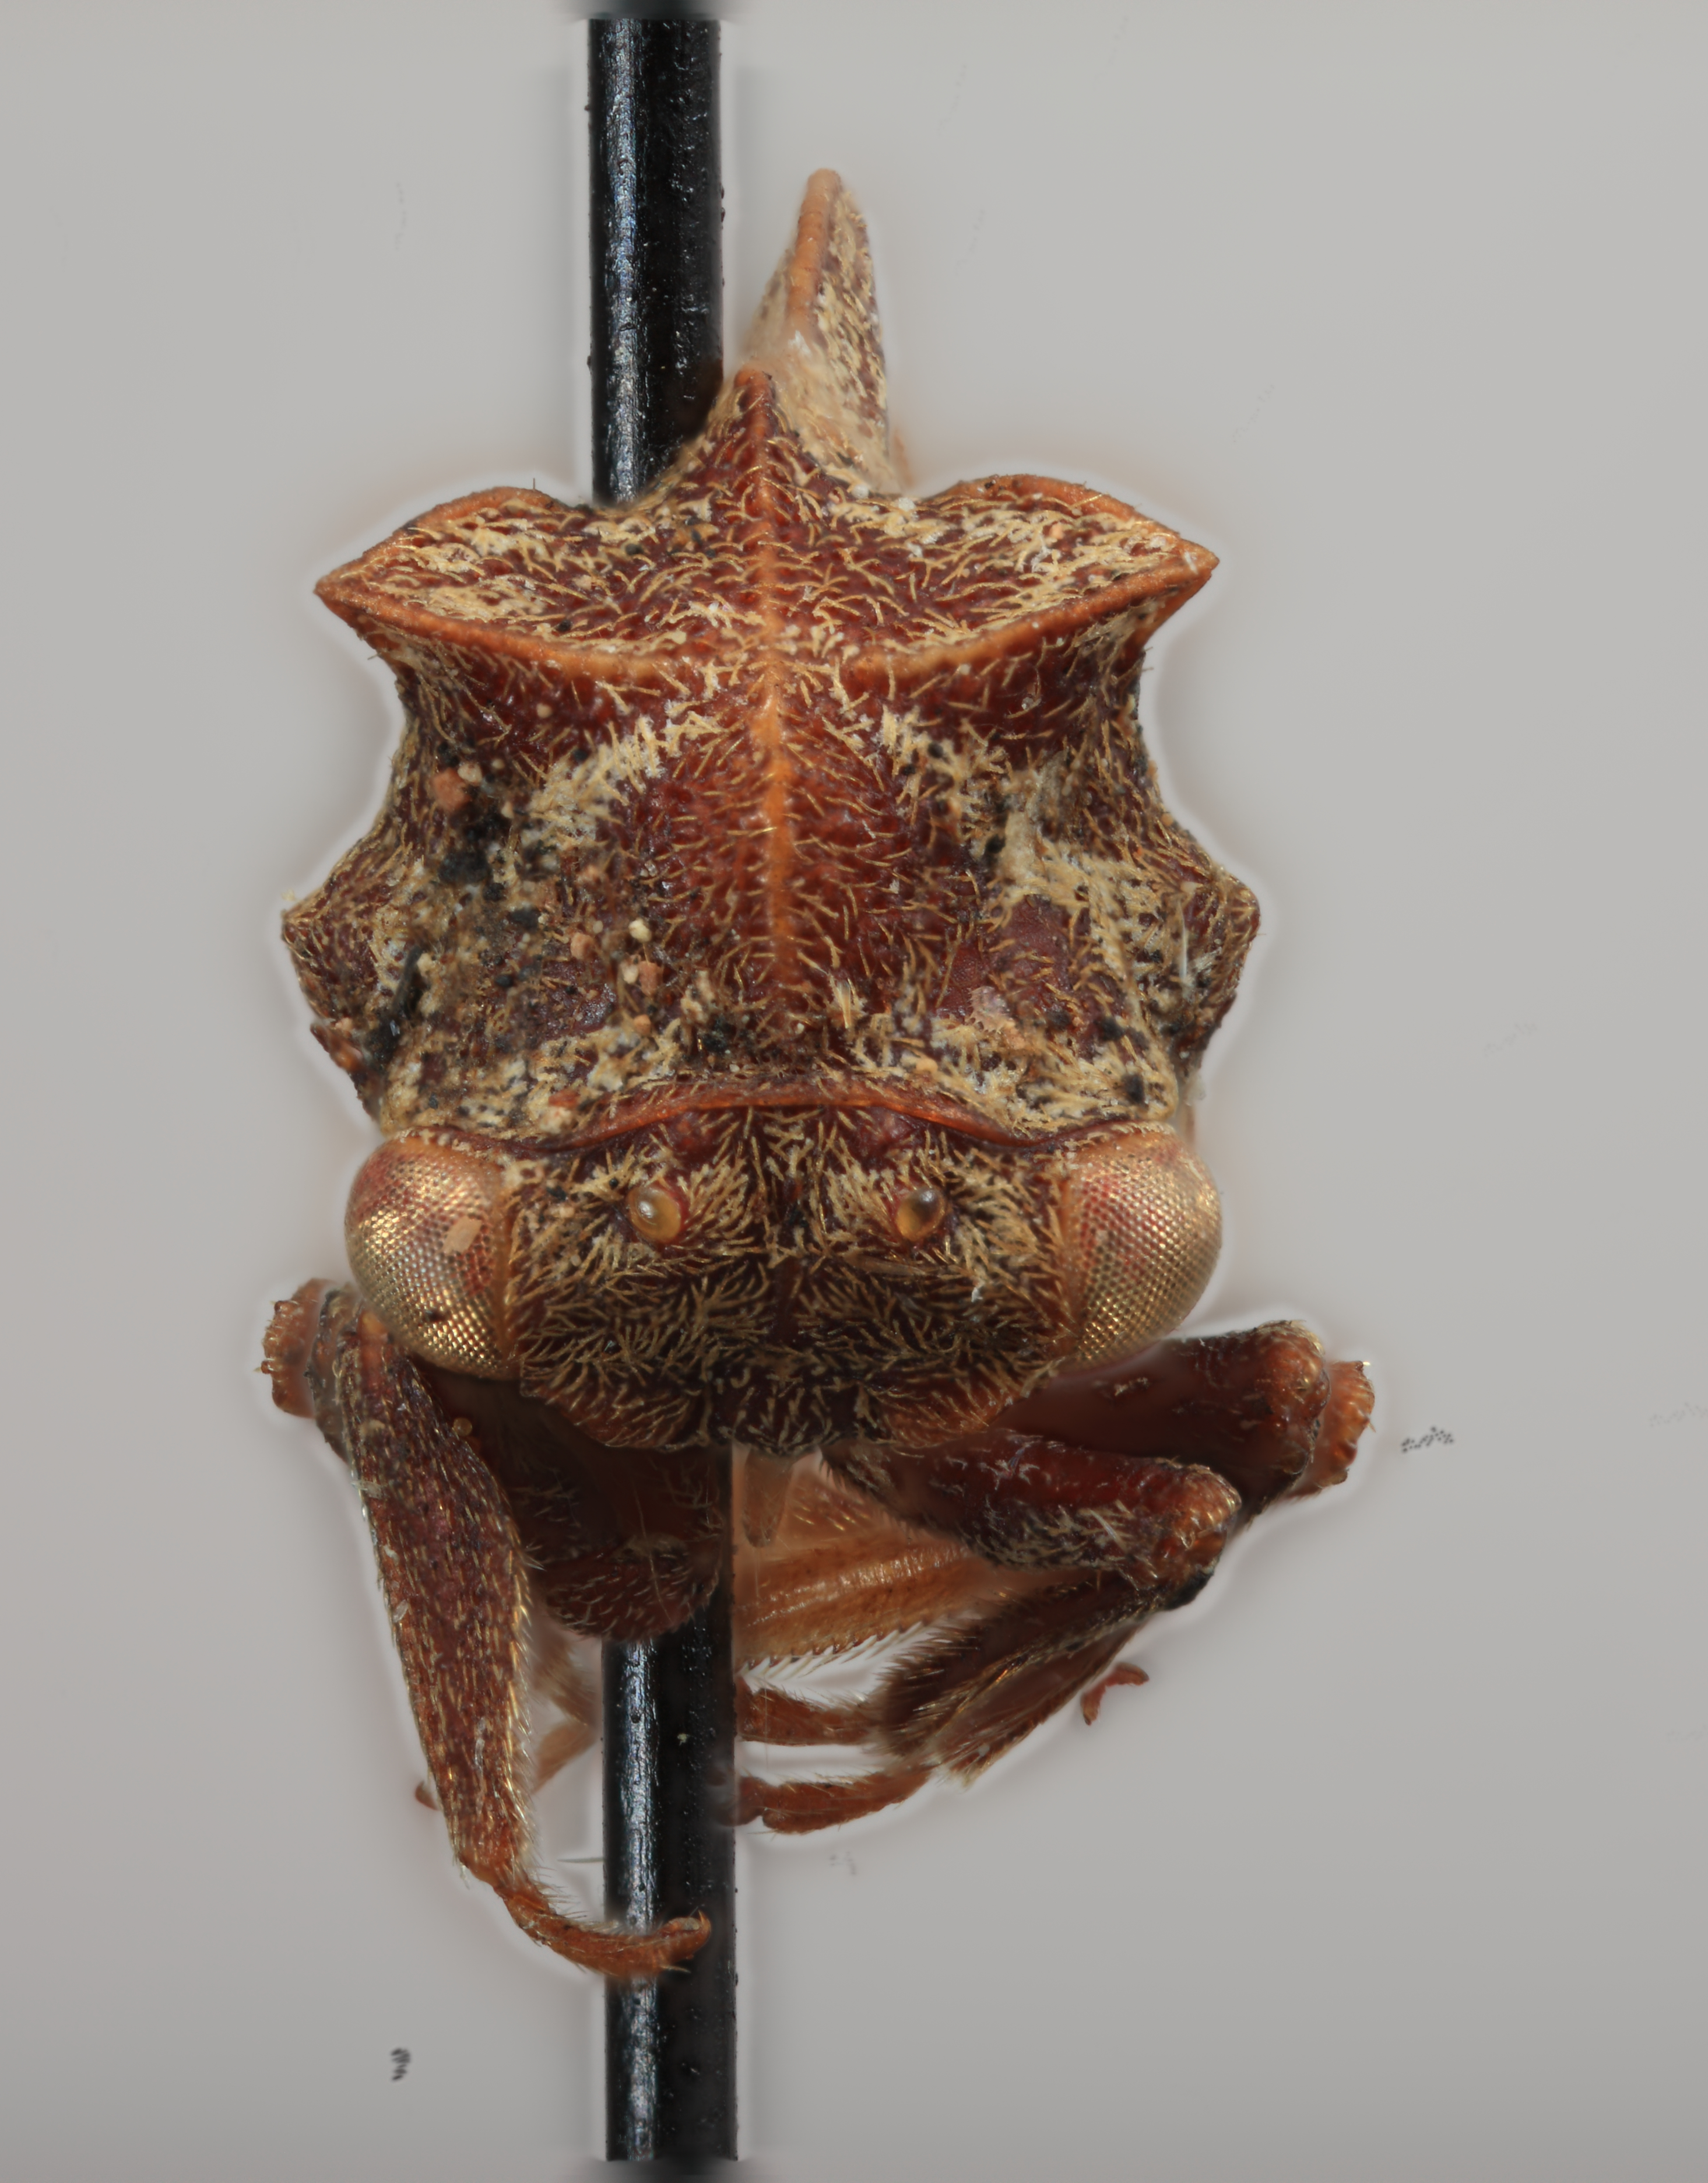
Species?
Flexocentrus brunneus
